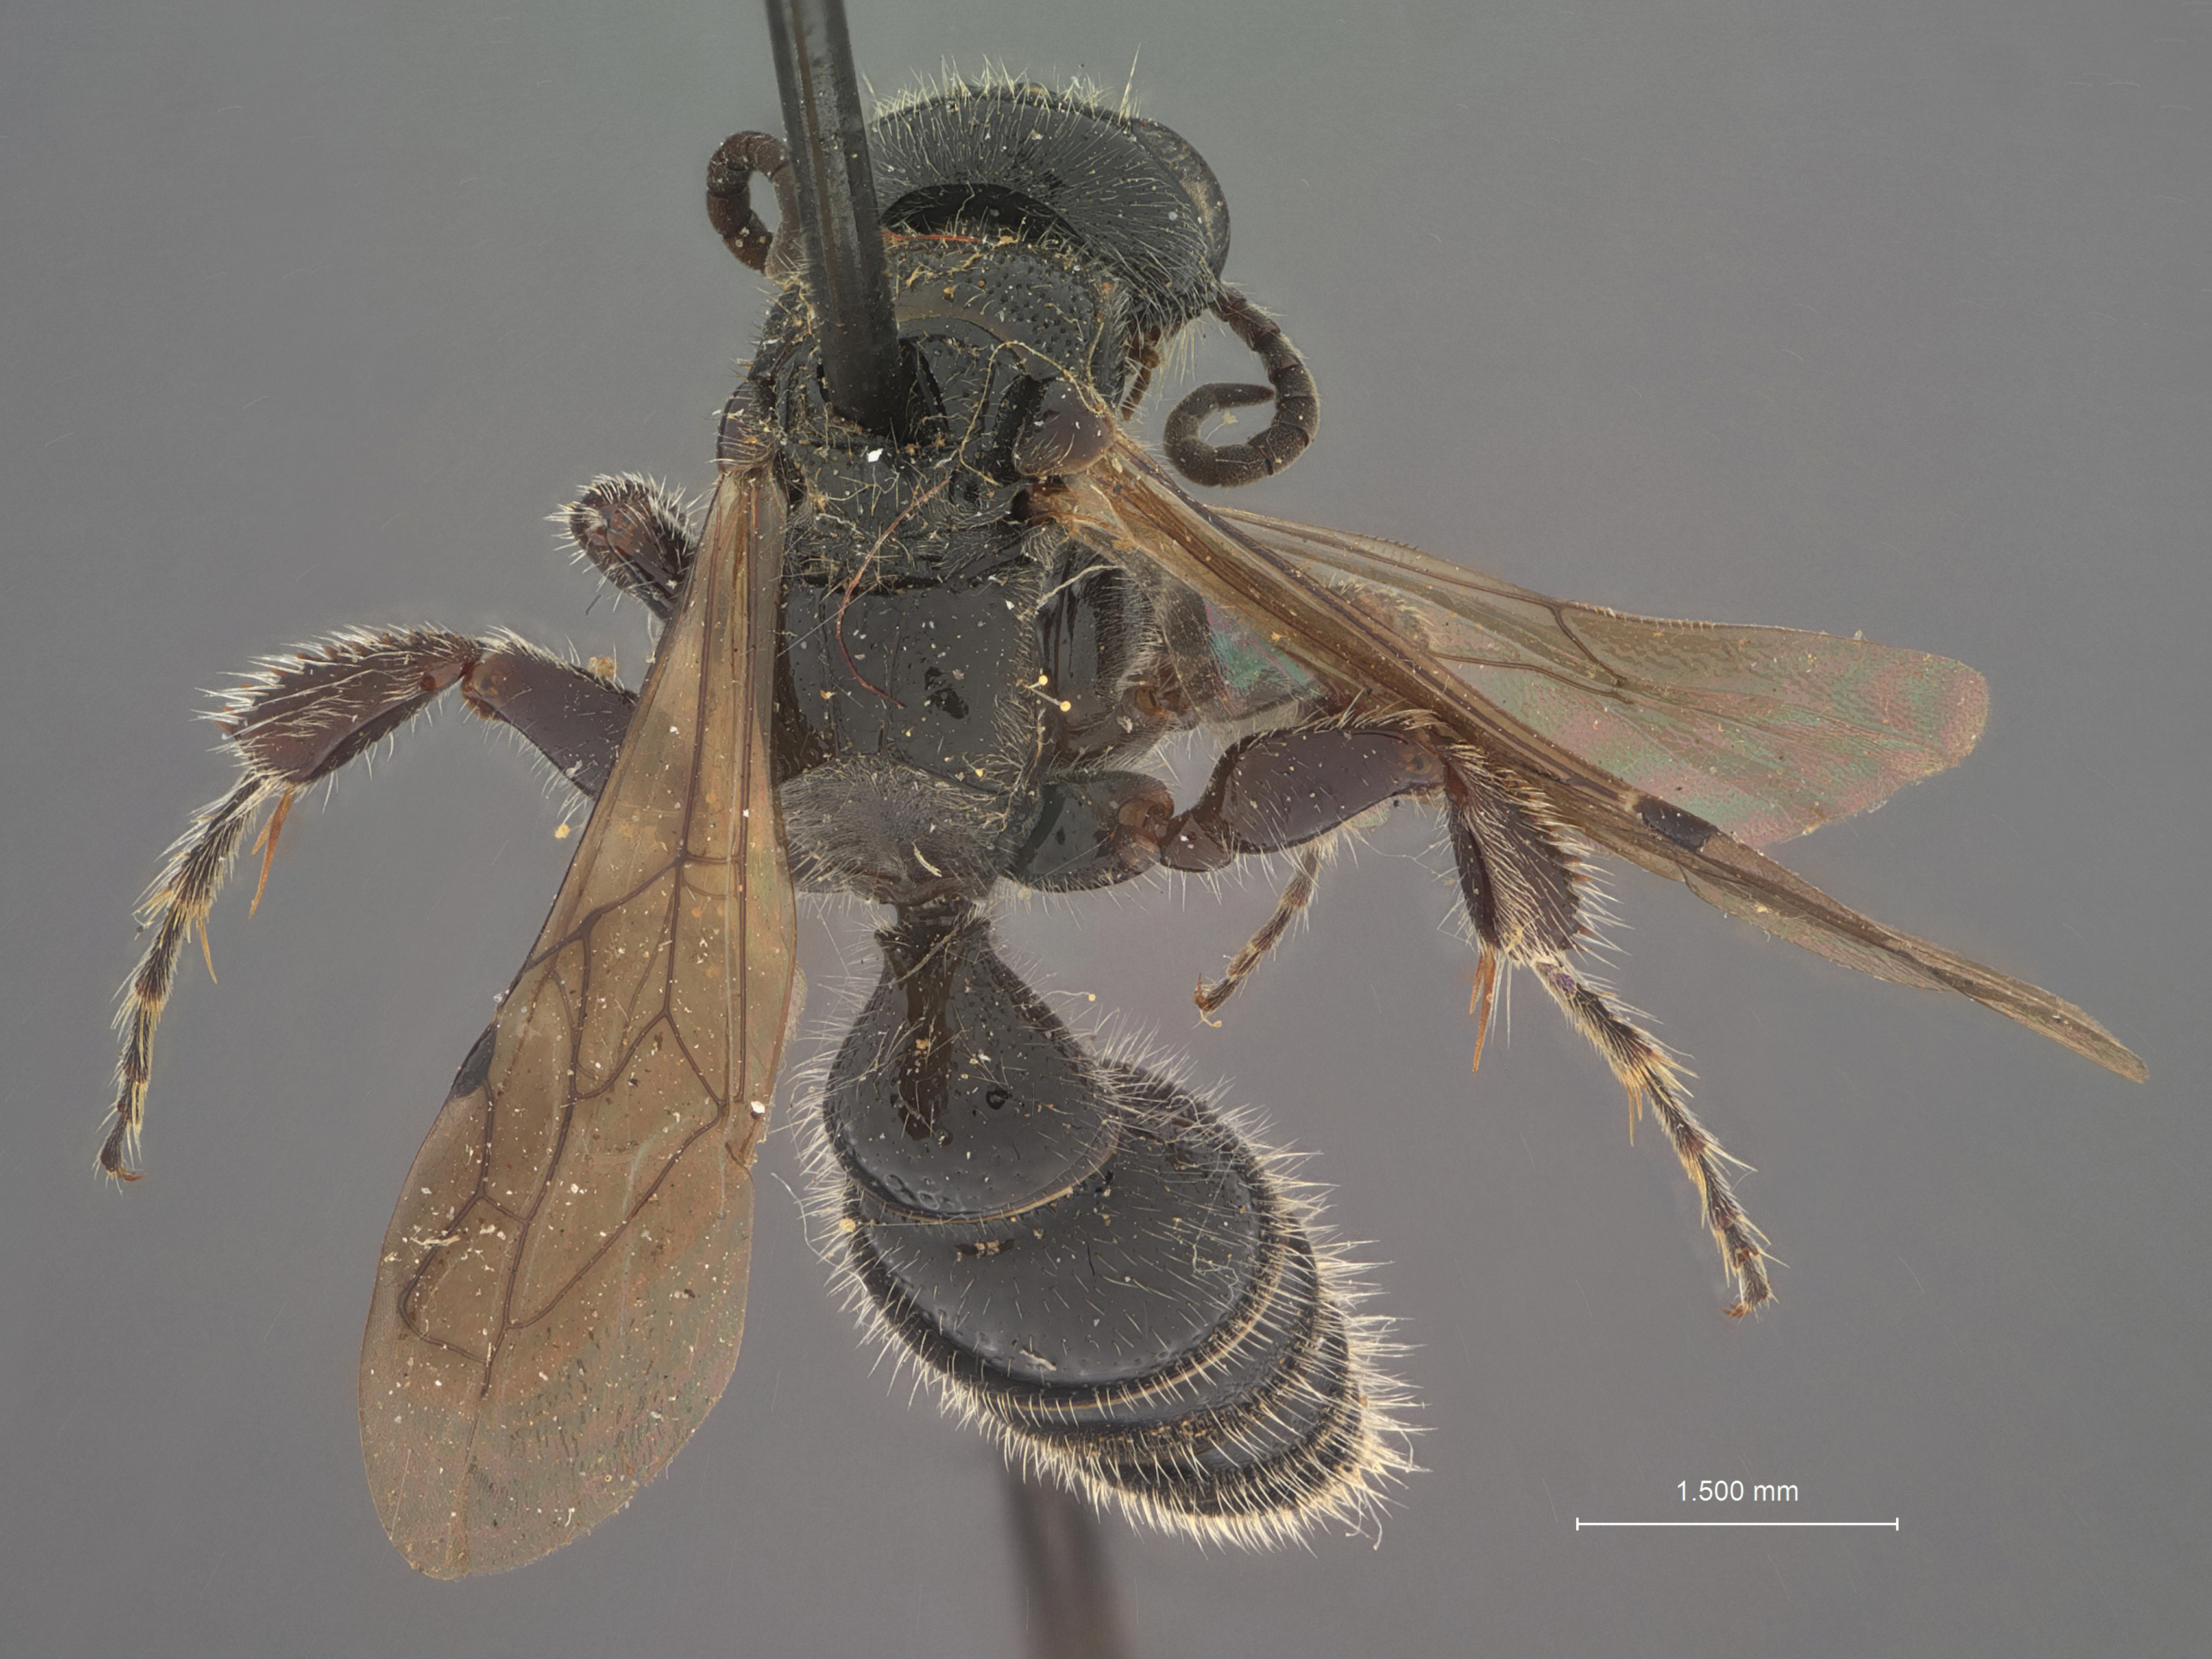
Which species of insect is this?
Tiphia ovidorsalis
